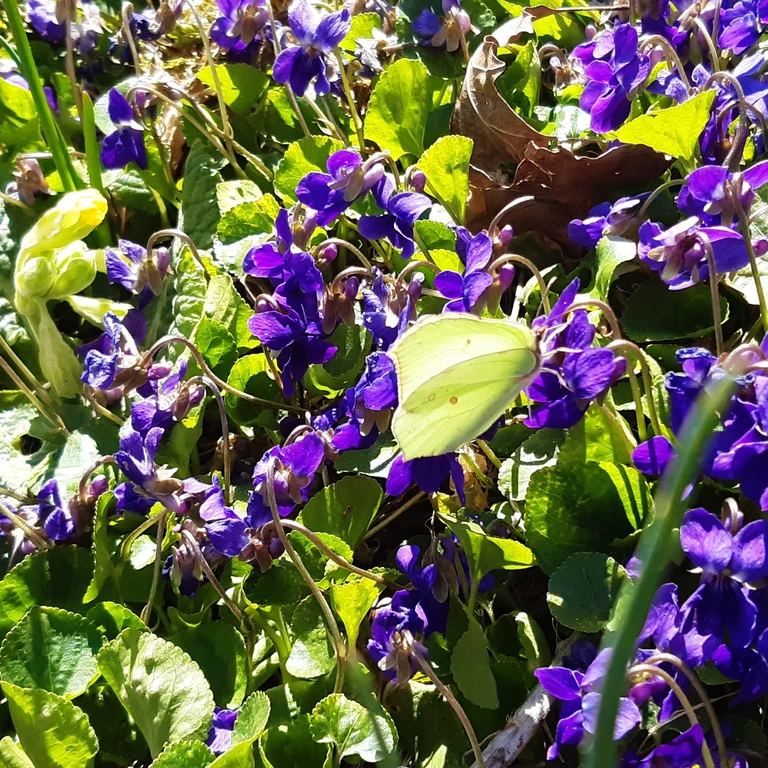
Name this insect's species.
Gonepteryx rhamni
